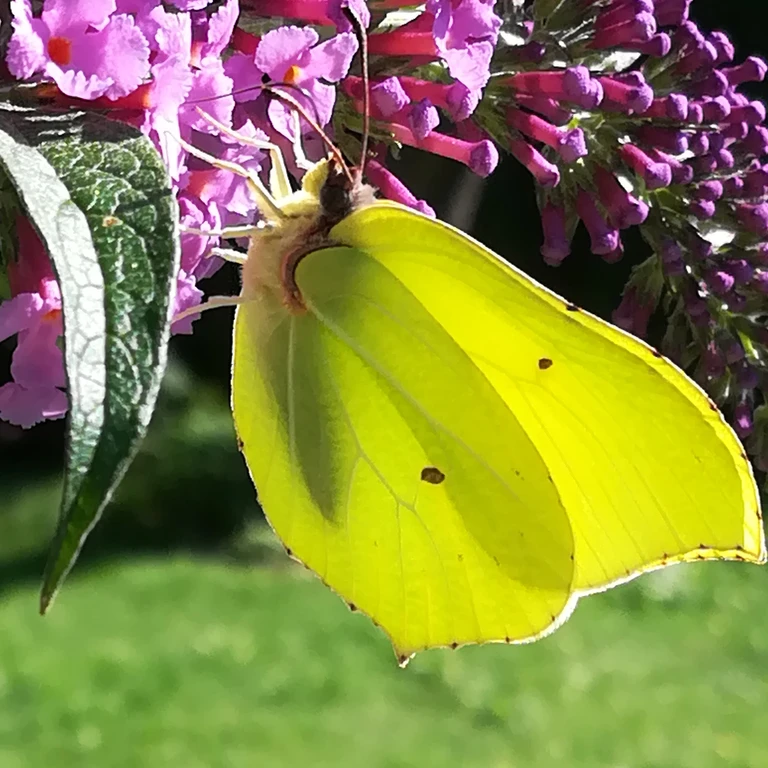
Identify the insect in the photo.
Gonepteryx rhamni
